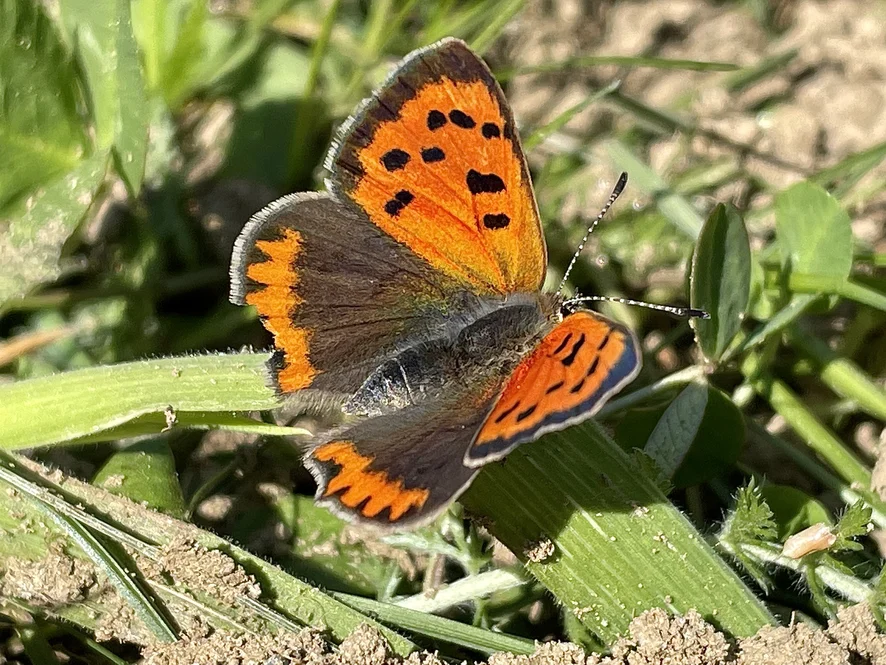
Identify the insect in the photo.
Lycaena phlaeas
